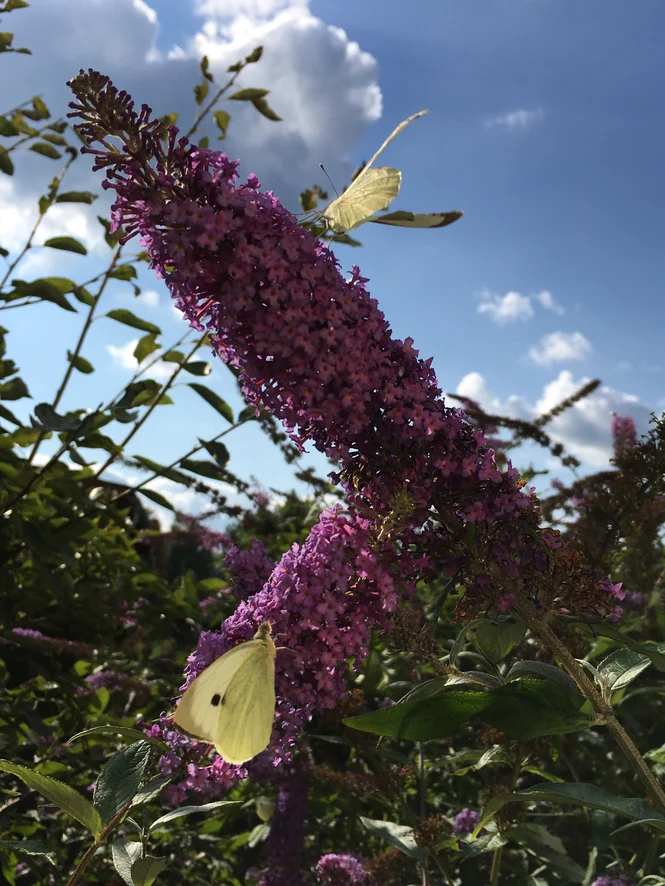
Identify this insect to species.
Pieris brassicae
